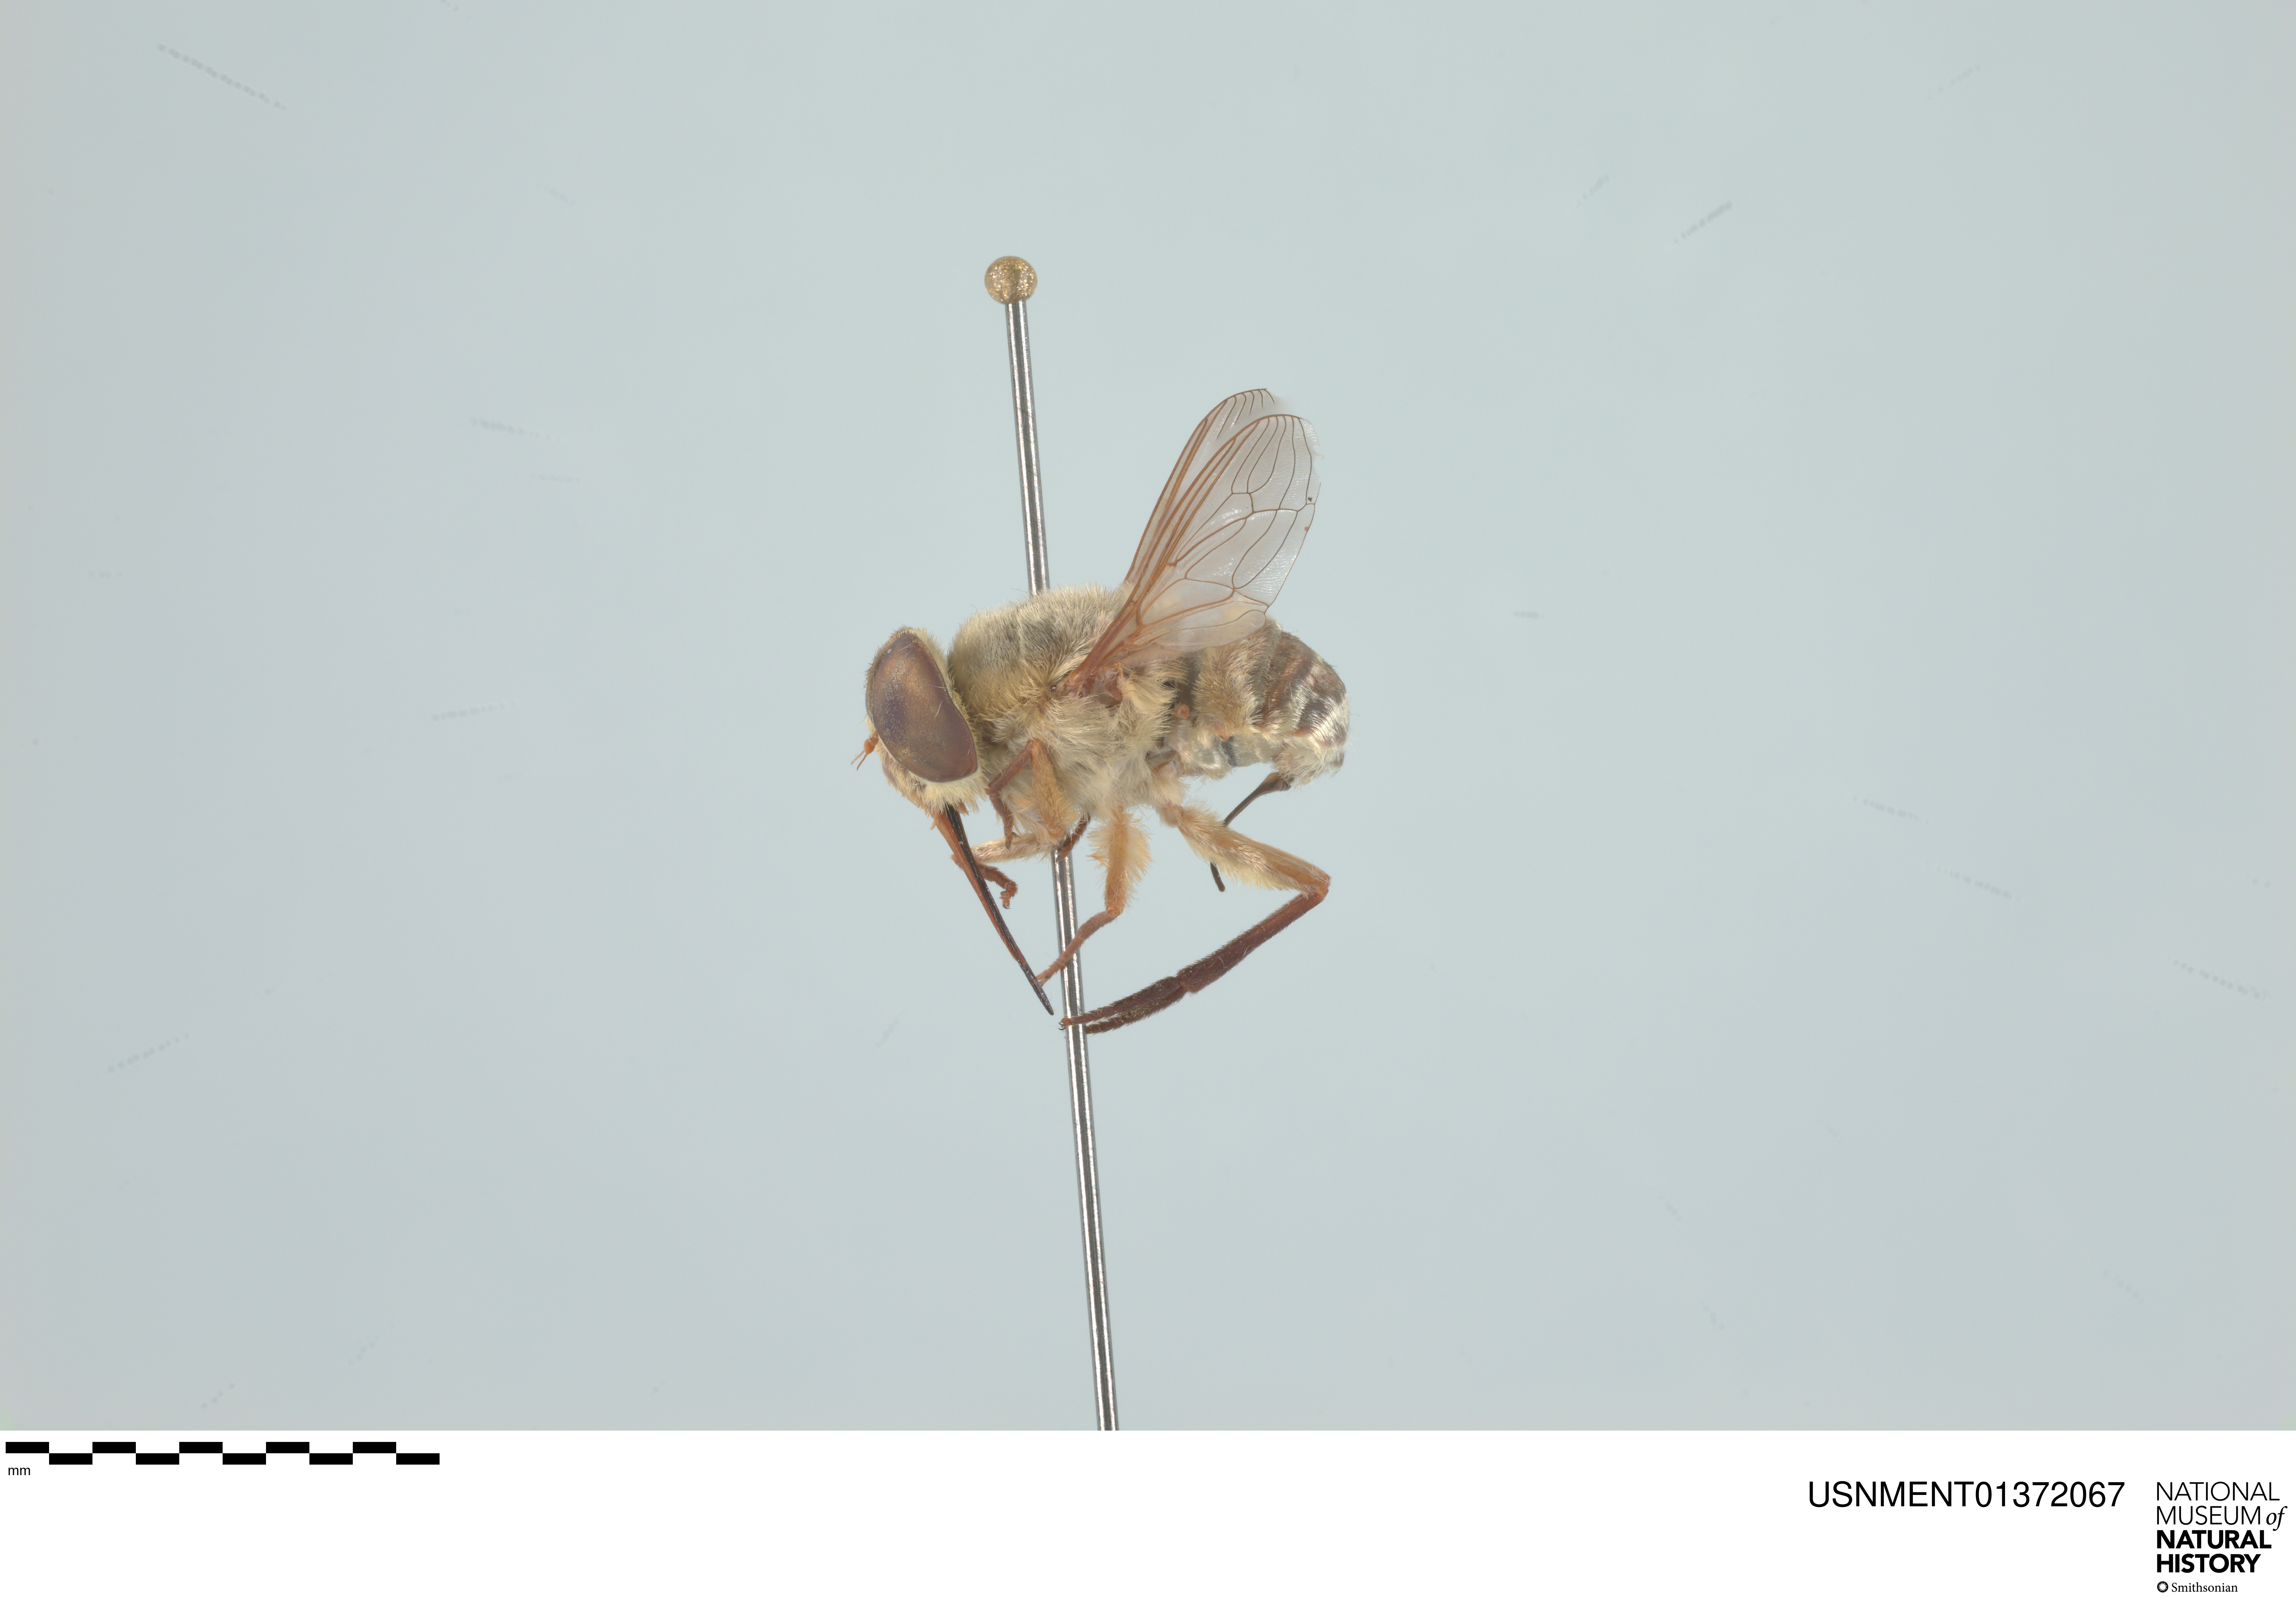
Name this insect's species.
Neorhynchocephalus volaticus
